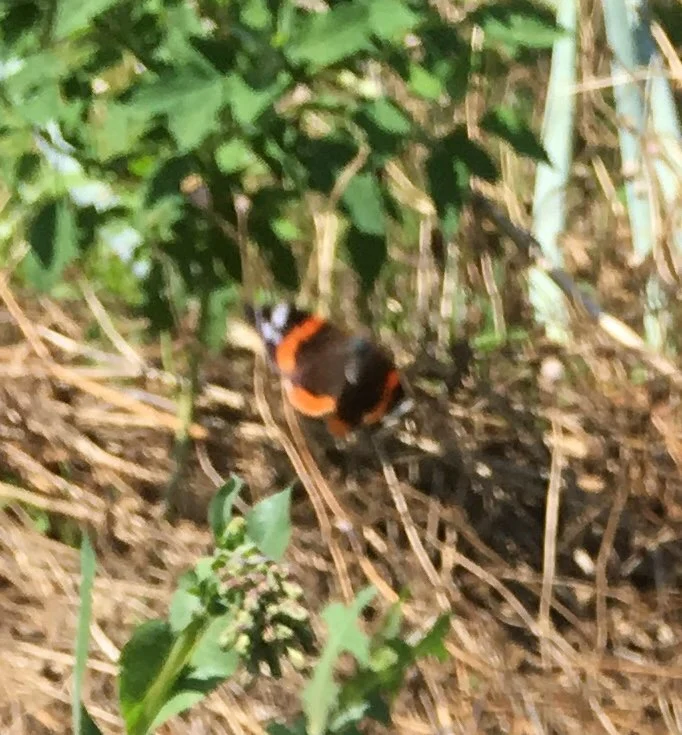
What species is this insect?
Vanessa atalanta
